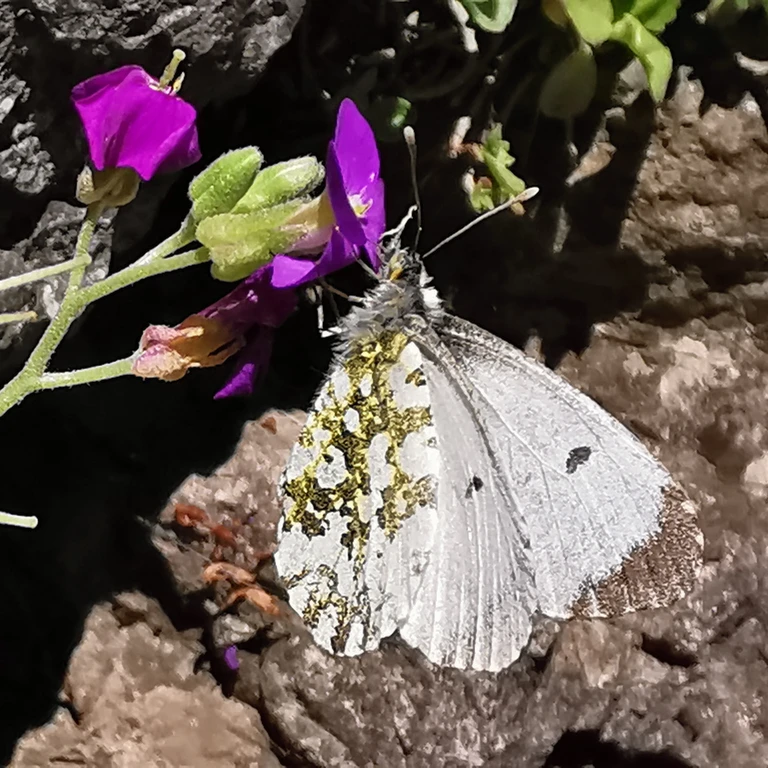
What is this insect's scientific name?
Anthocharis cardamines
